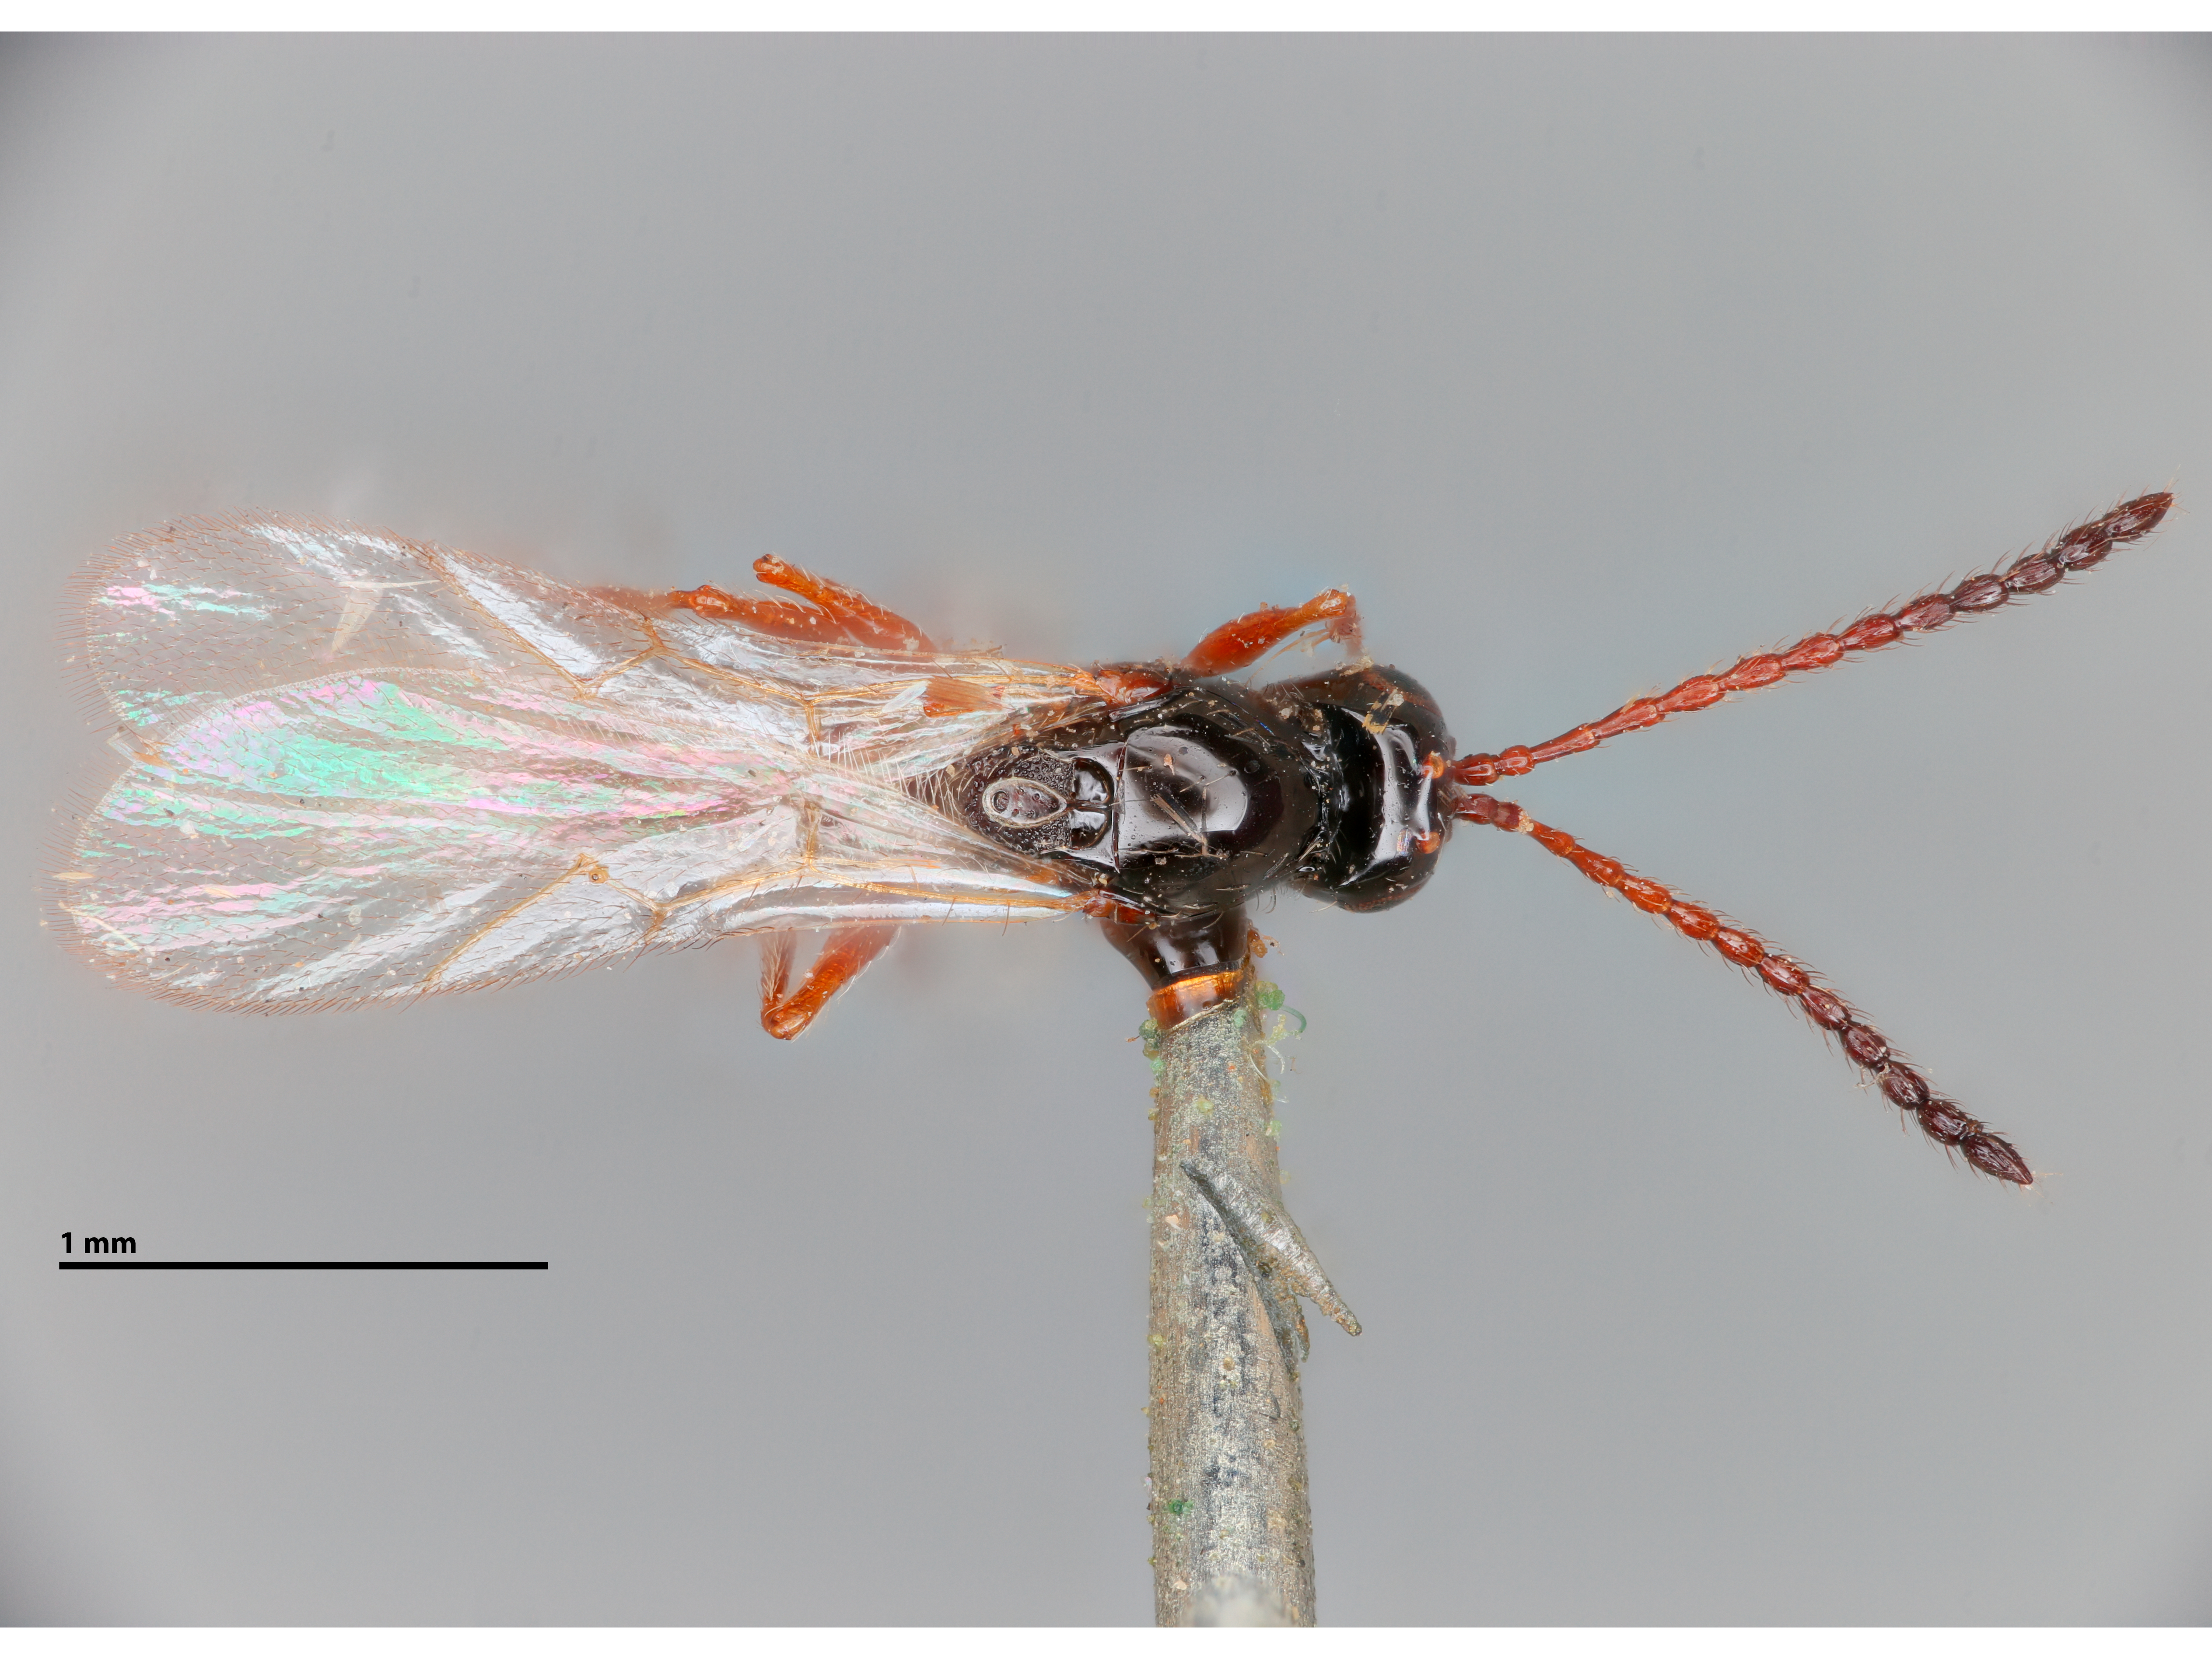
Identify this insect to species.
Anectoclis rufipes
